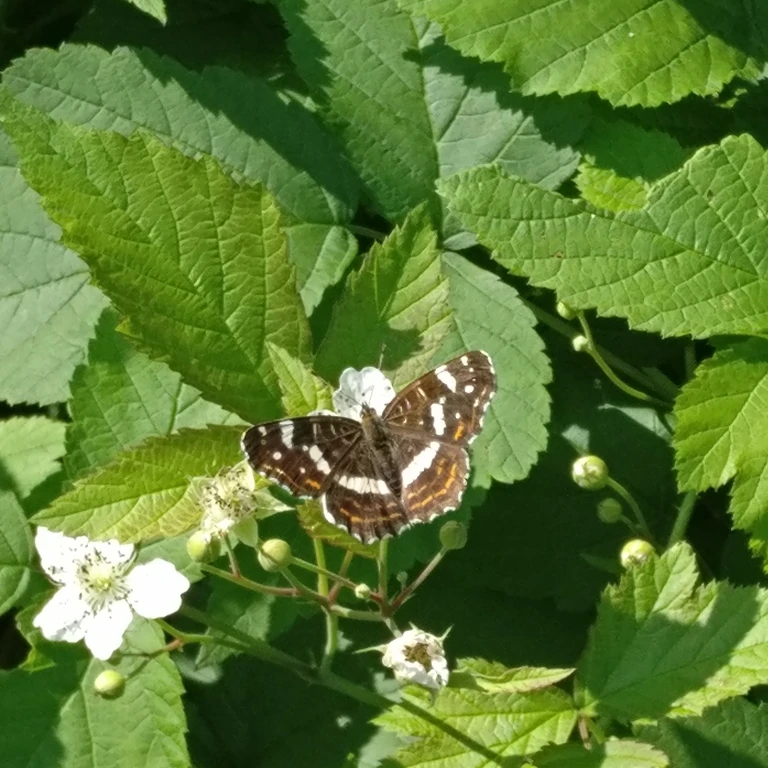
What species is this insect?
Araschnia levana
